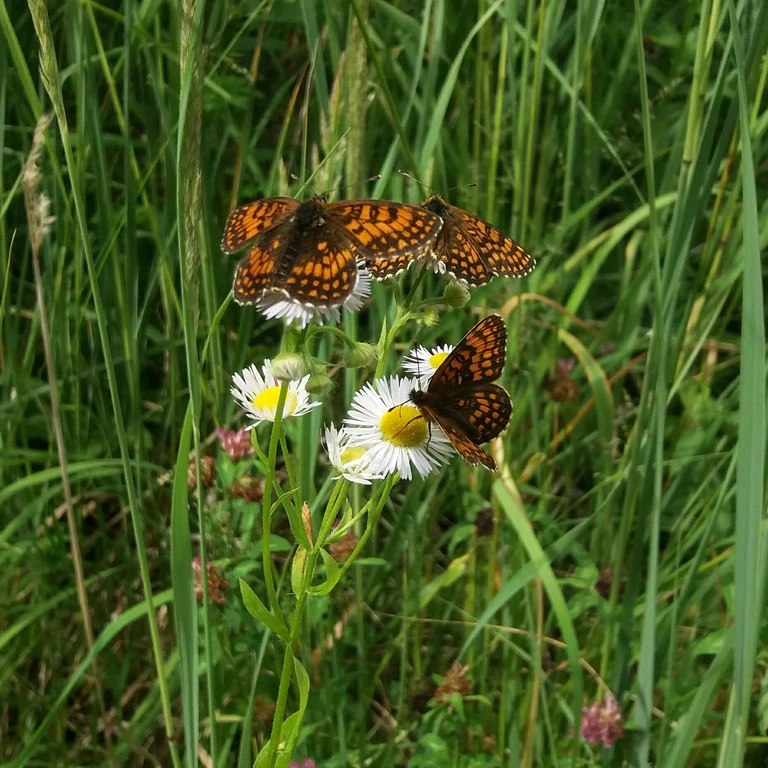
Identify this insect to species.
Melitaea athalia
